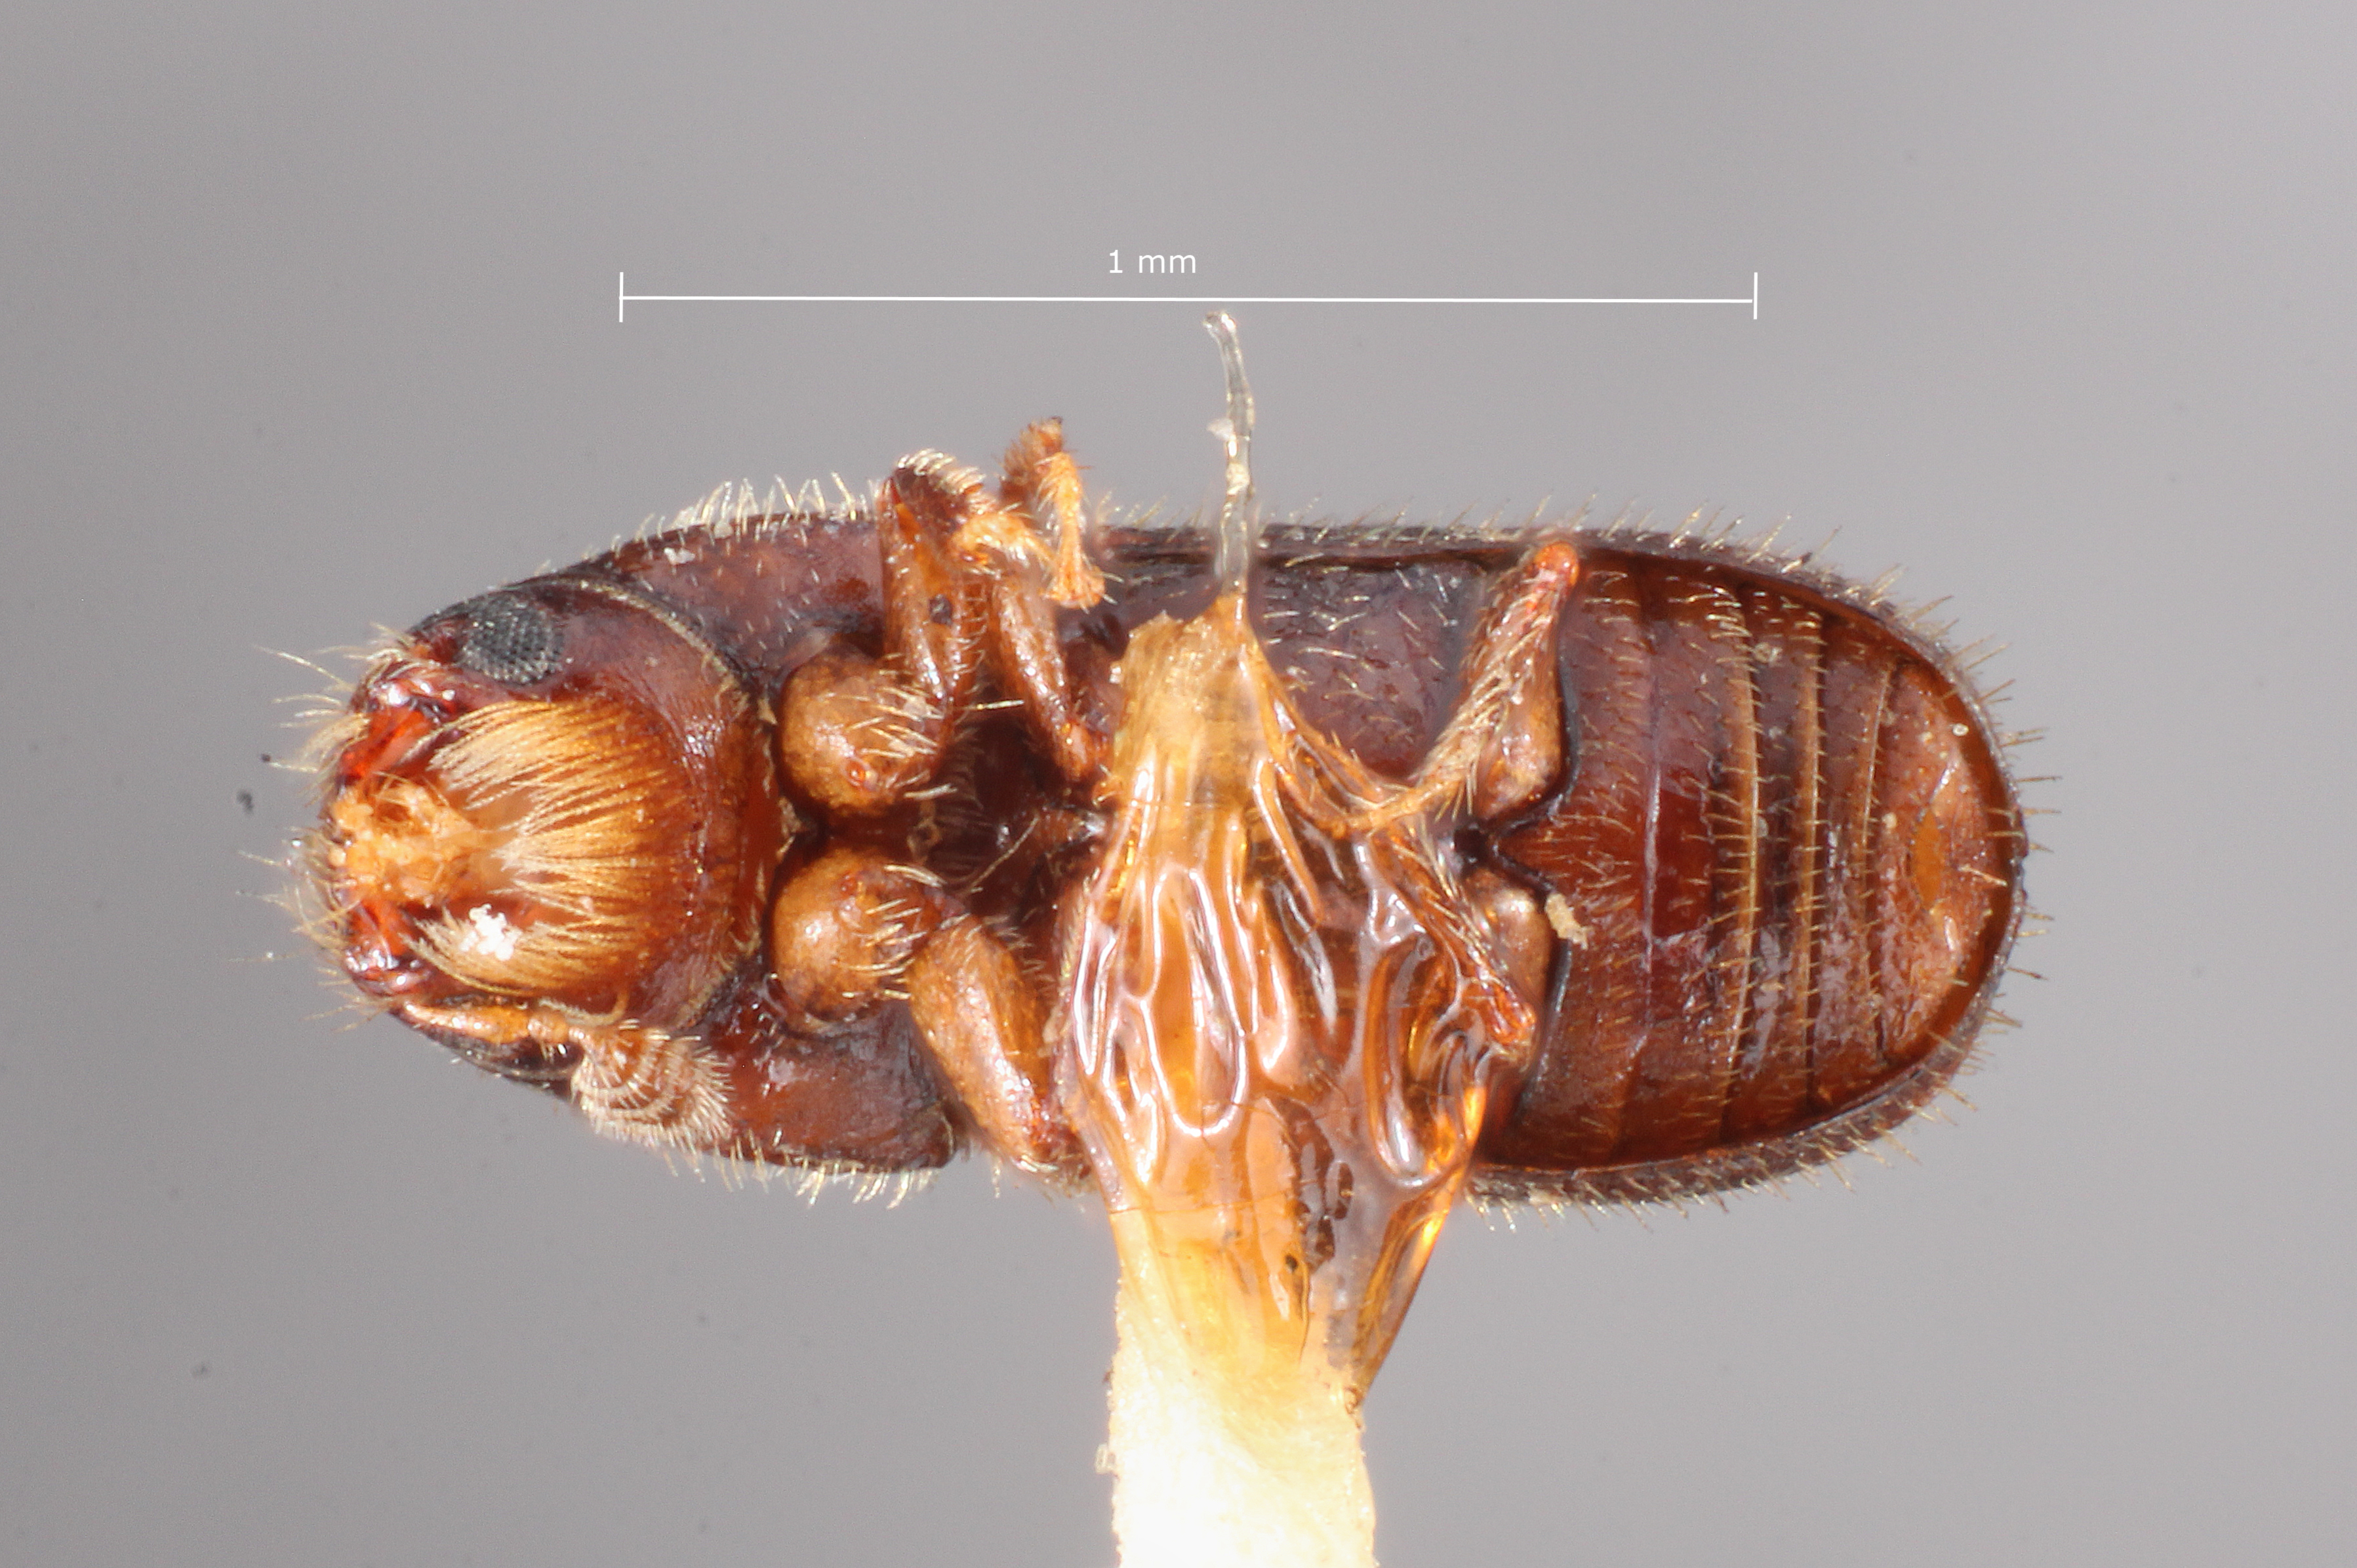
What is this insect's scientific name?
Pityophilus barbatus
